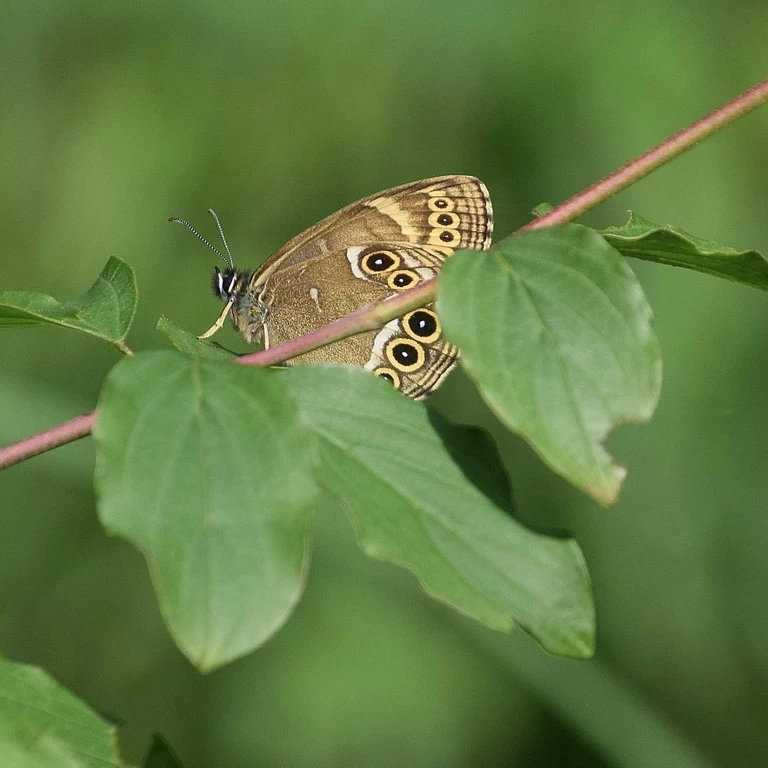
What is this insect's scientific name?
Lopinga achine (also Pararge achine)
